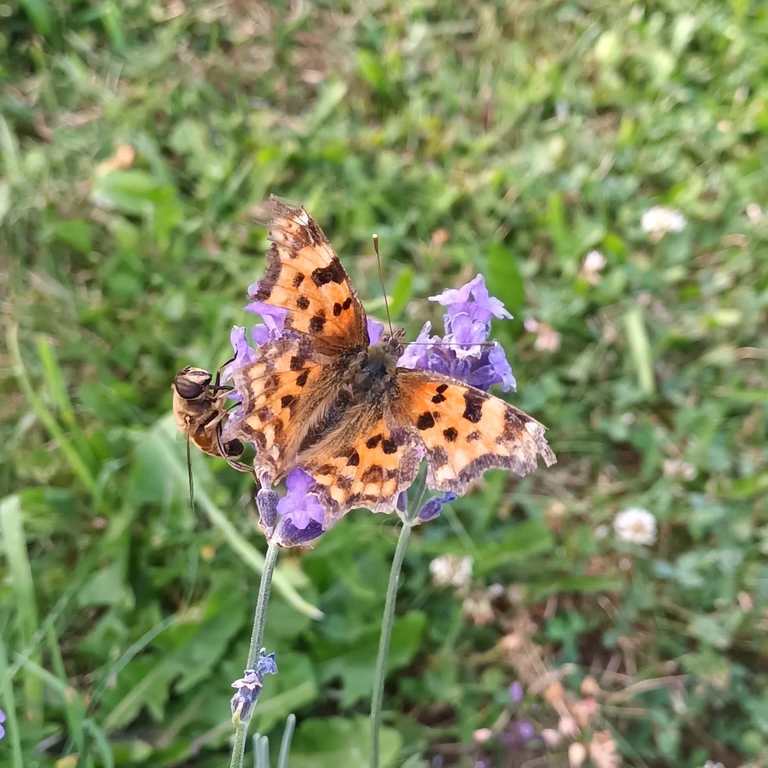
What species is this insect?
Polygonia c-album
